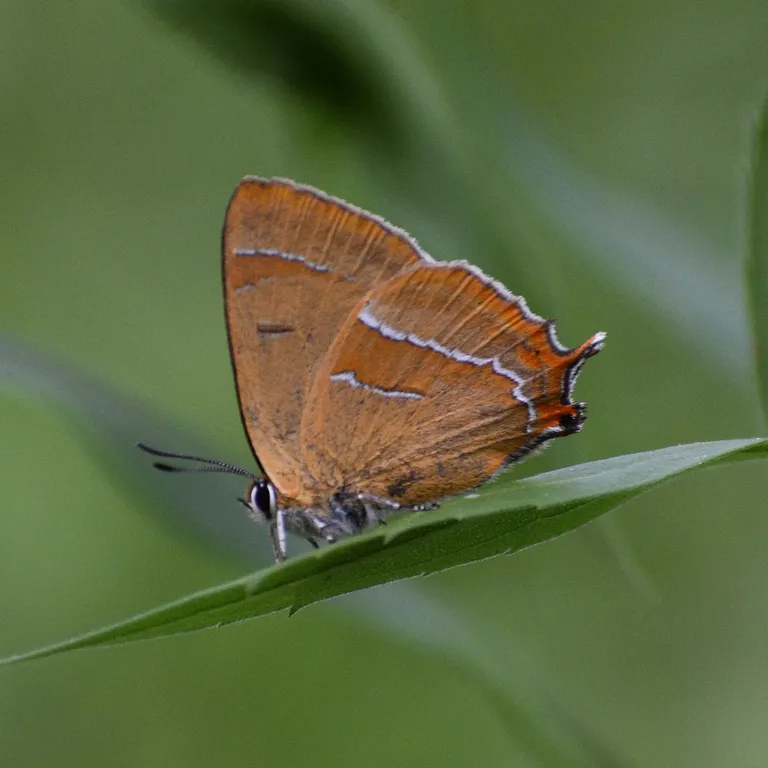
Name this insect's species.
Thecla betulae
